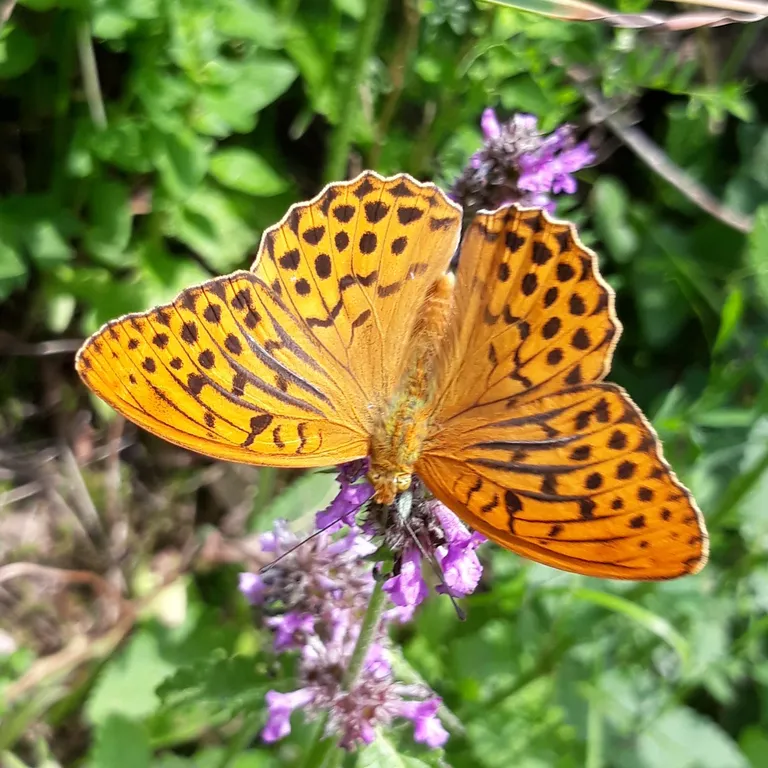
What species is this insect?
Argynnis paphia
